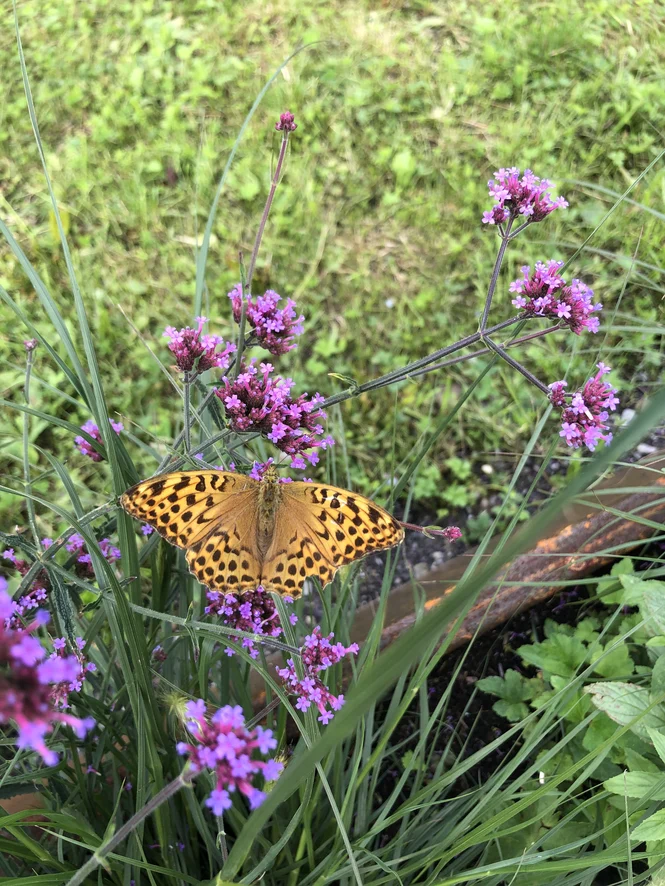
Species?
Argynnis paphia
